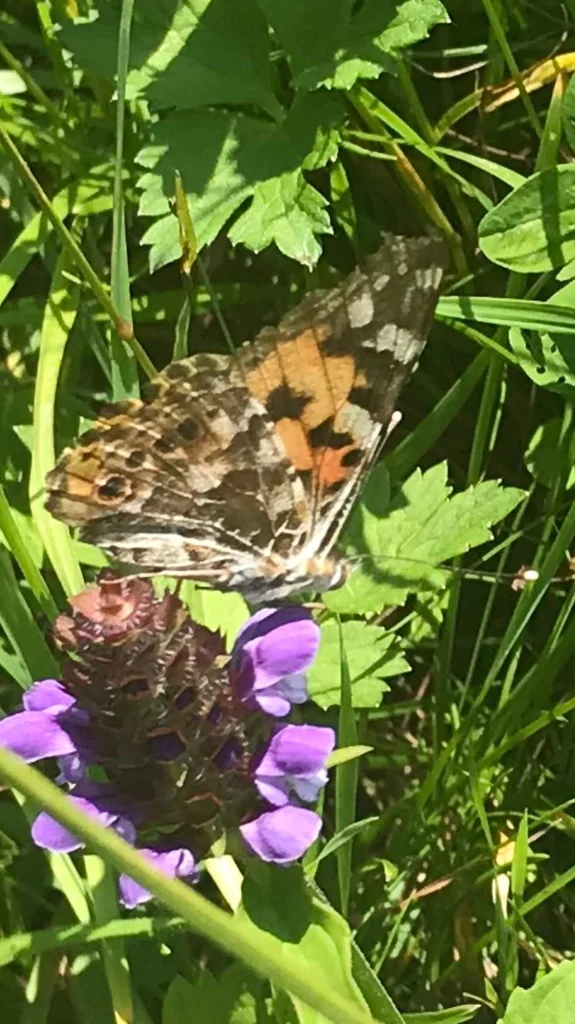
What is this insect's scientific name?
Vanessa cardui
